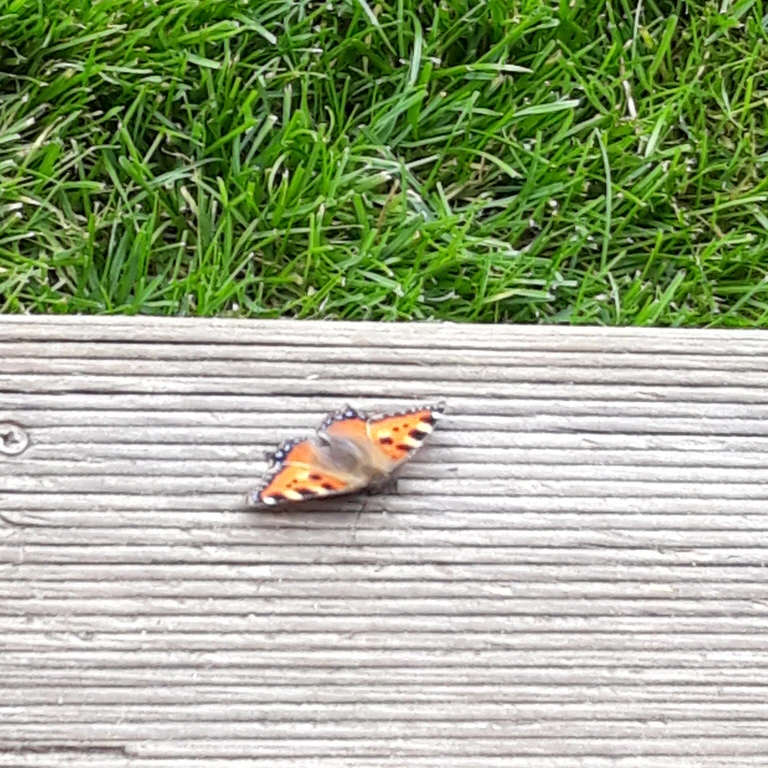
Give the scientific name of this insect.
Aglais urticae
